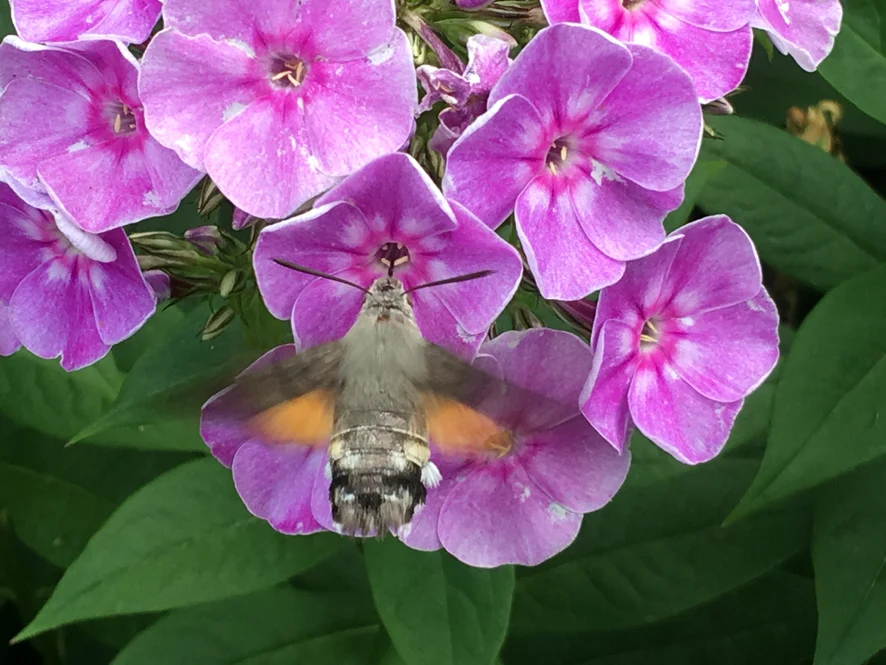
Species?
Macroglossum stellatarum
